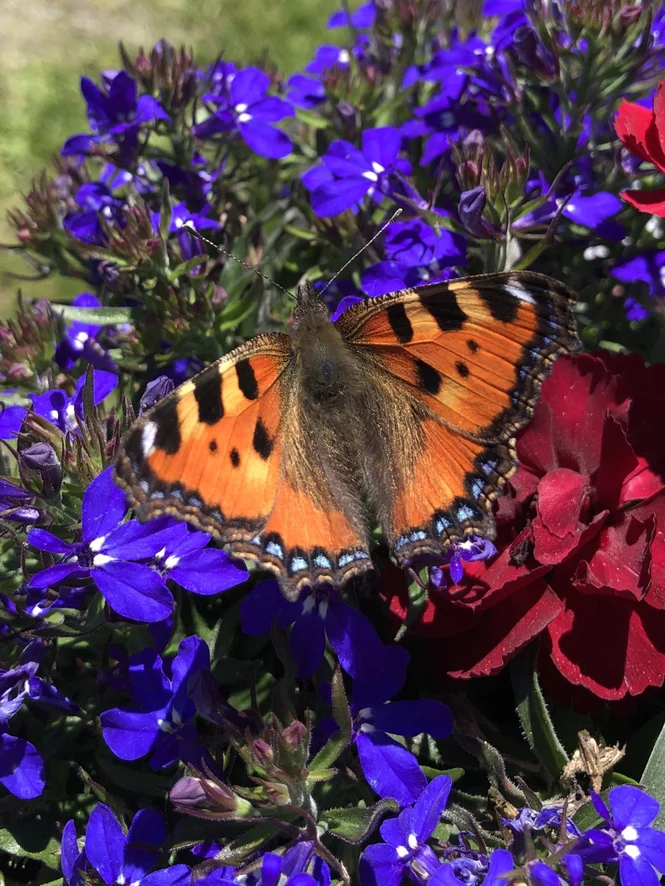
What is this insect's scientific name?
Aglais urticae
